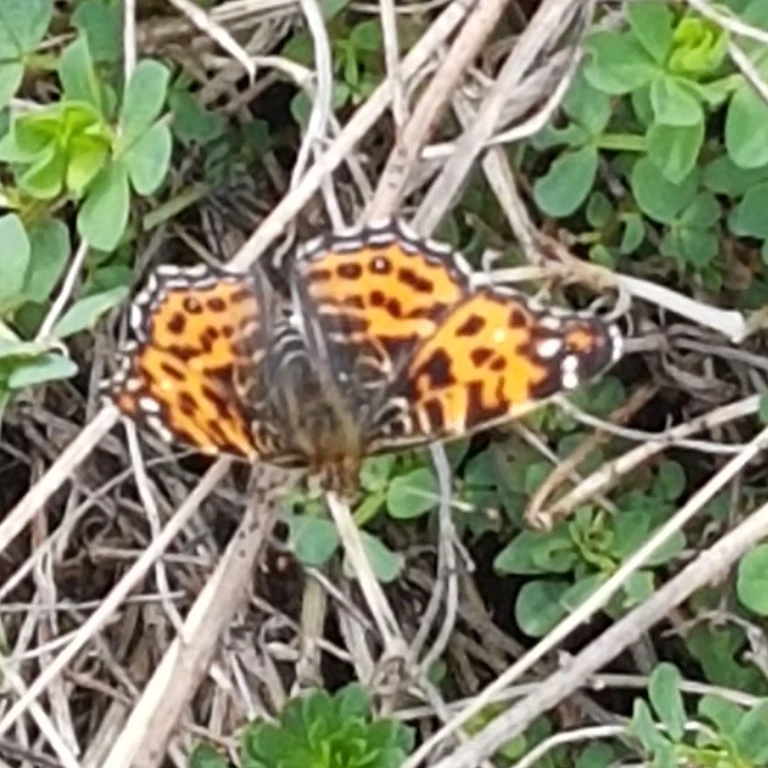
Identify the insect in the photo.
Araschnia levana
